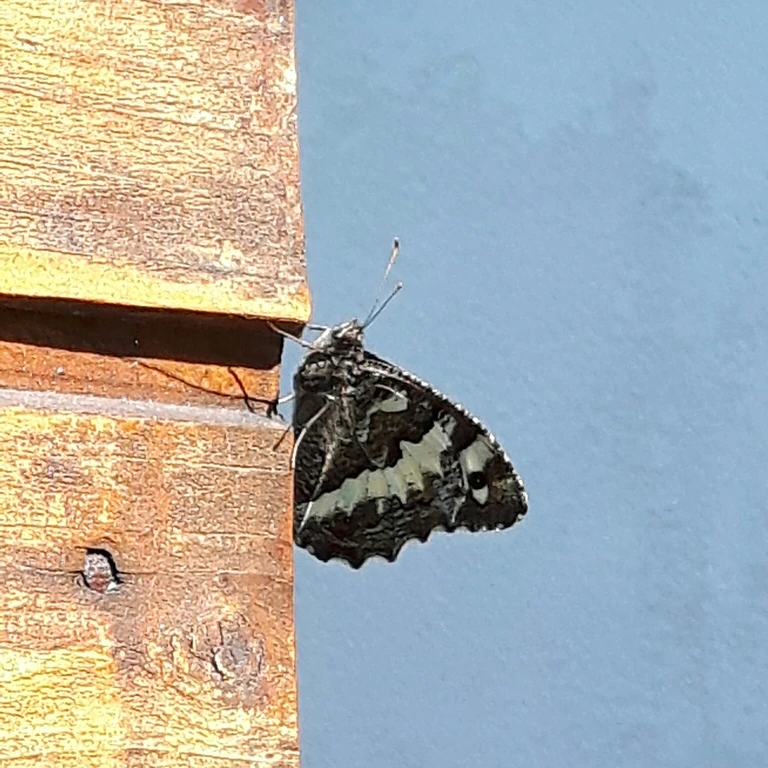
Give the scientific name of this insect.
Brintesia circe
